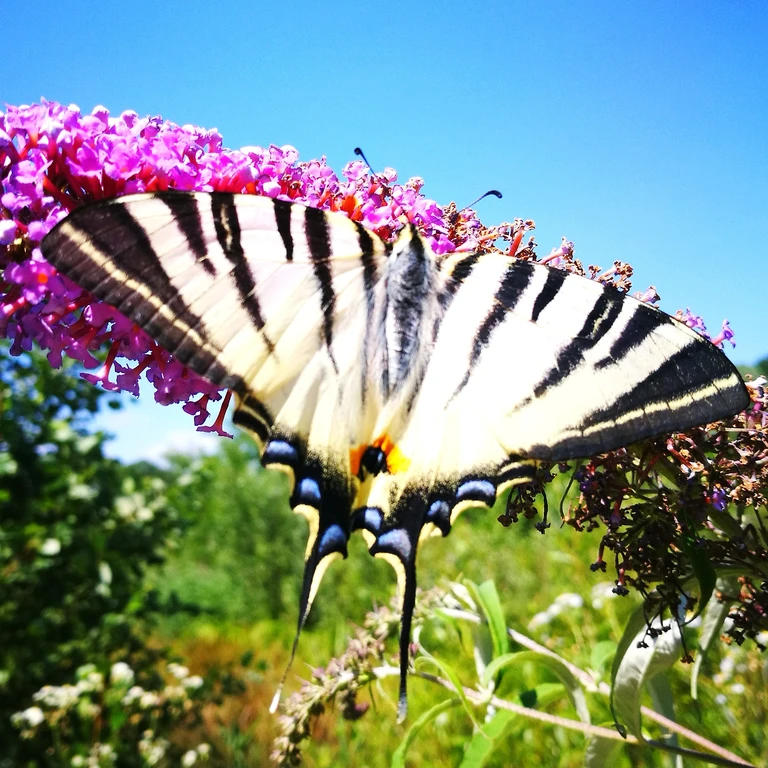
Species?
Iphiclides podalirius
